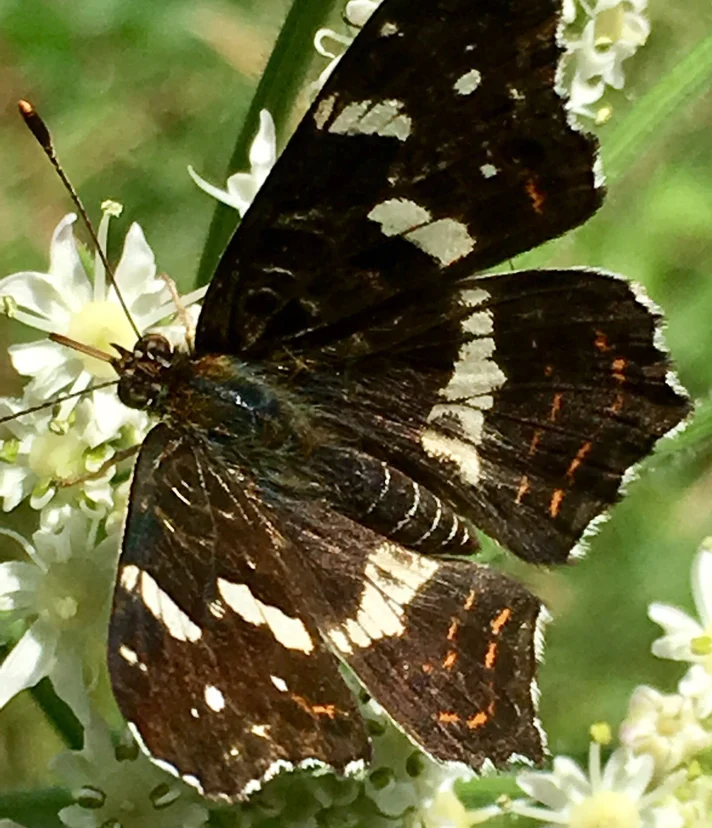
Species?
Araschnia levana
